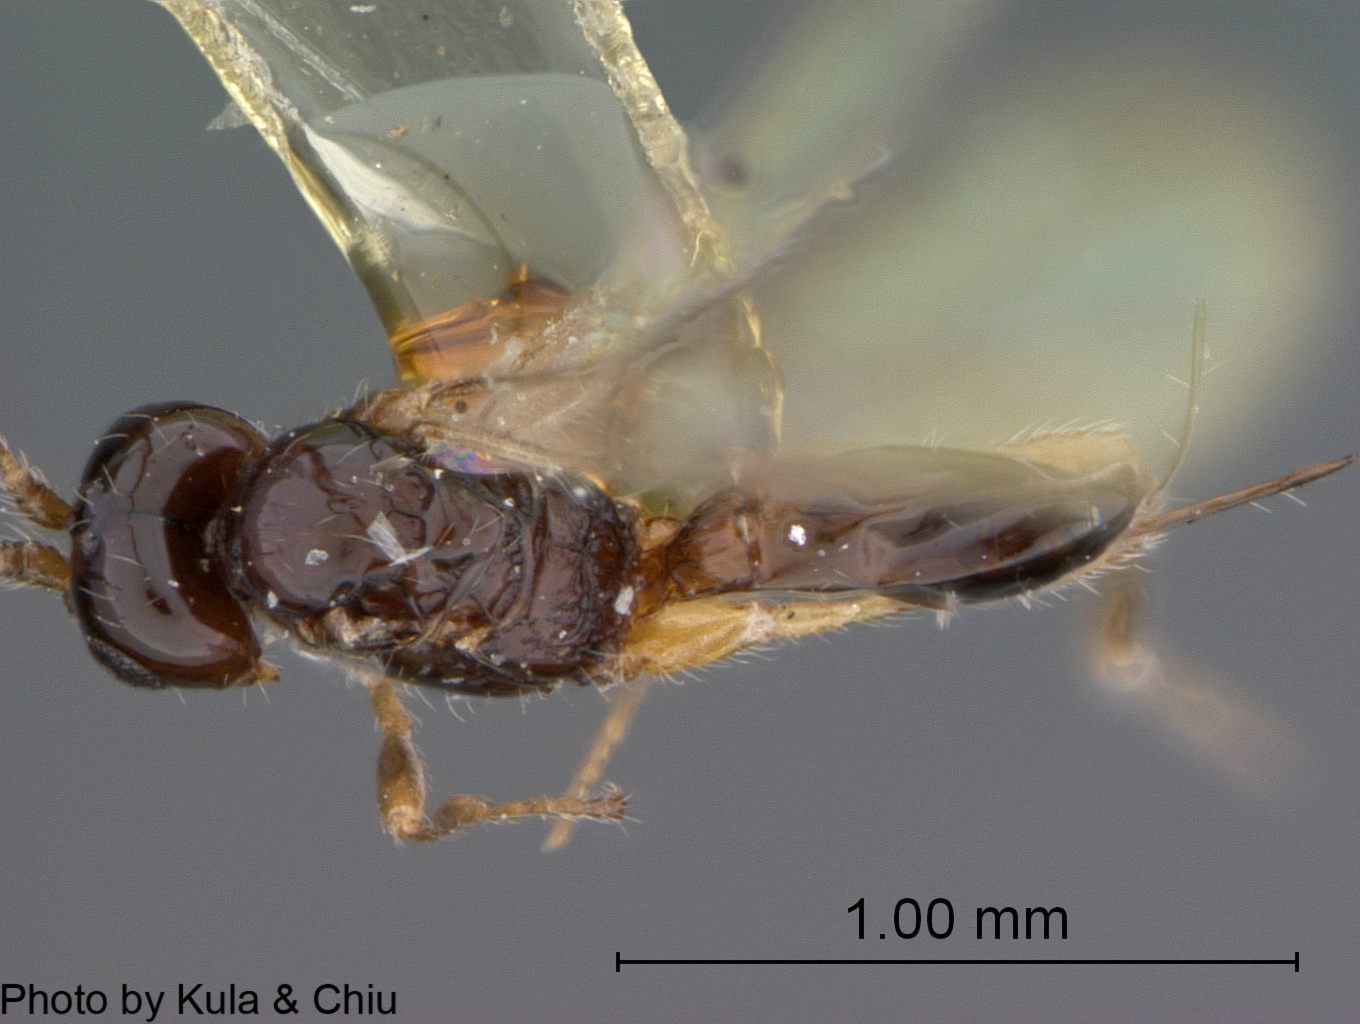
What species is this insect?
Aspilota caudatula
